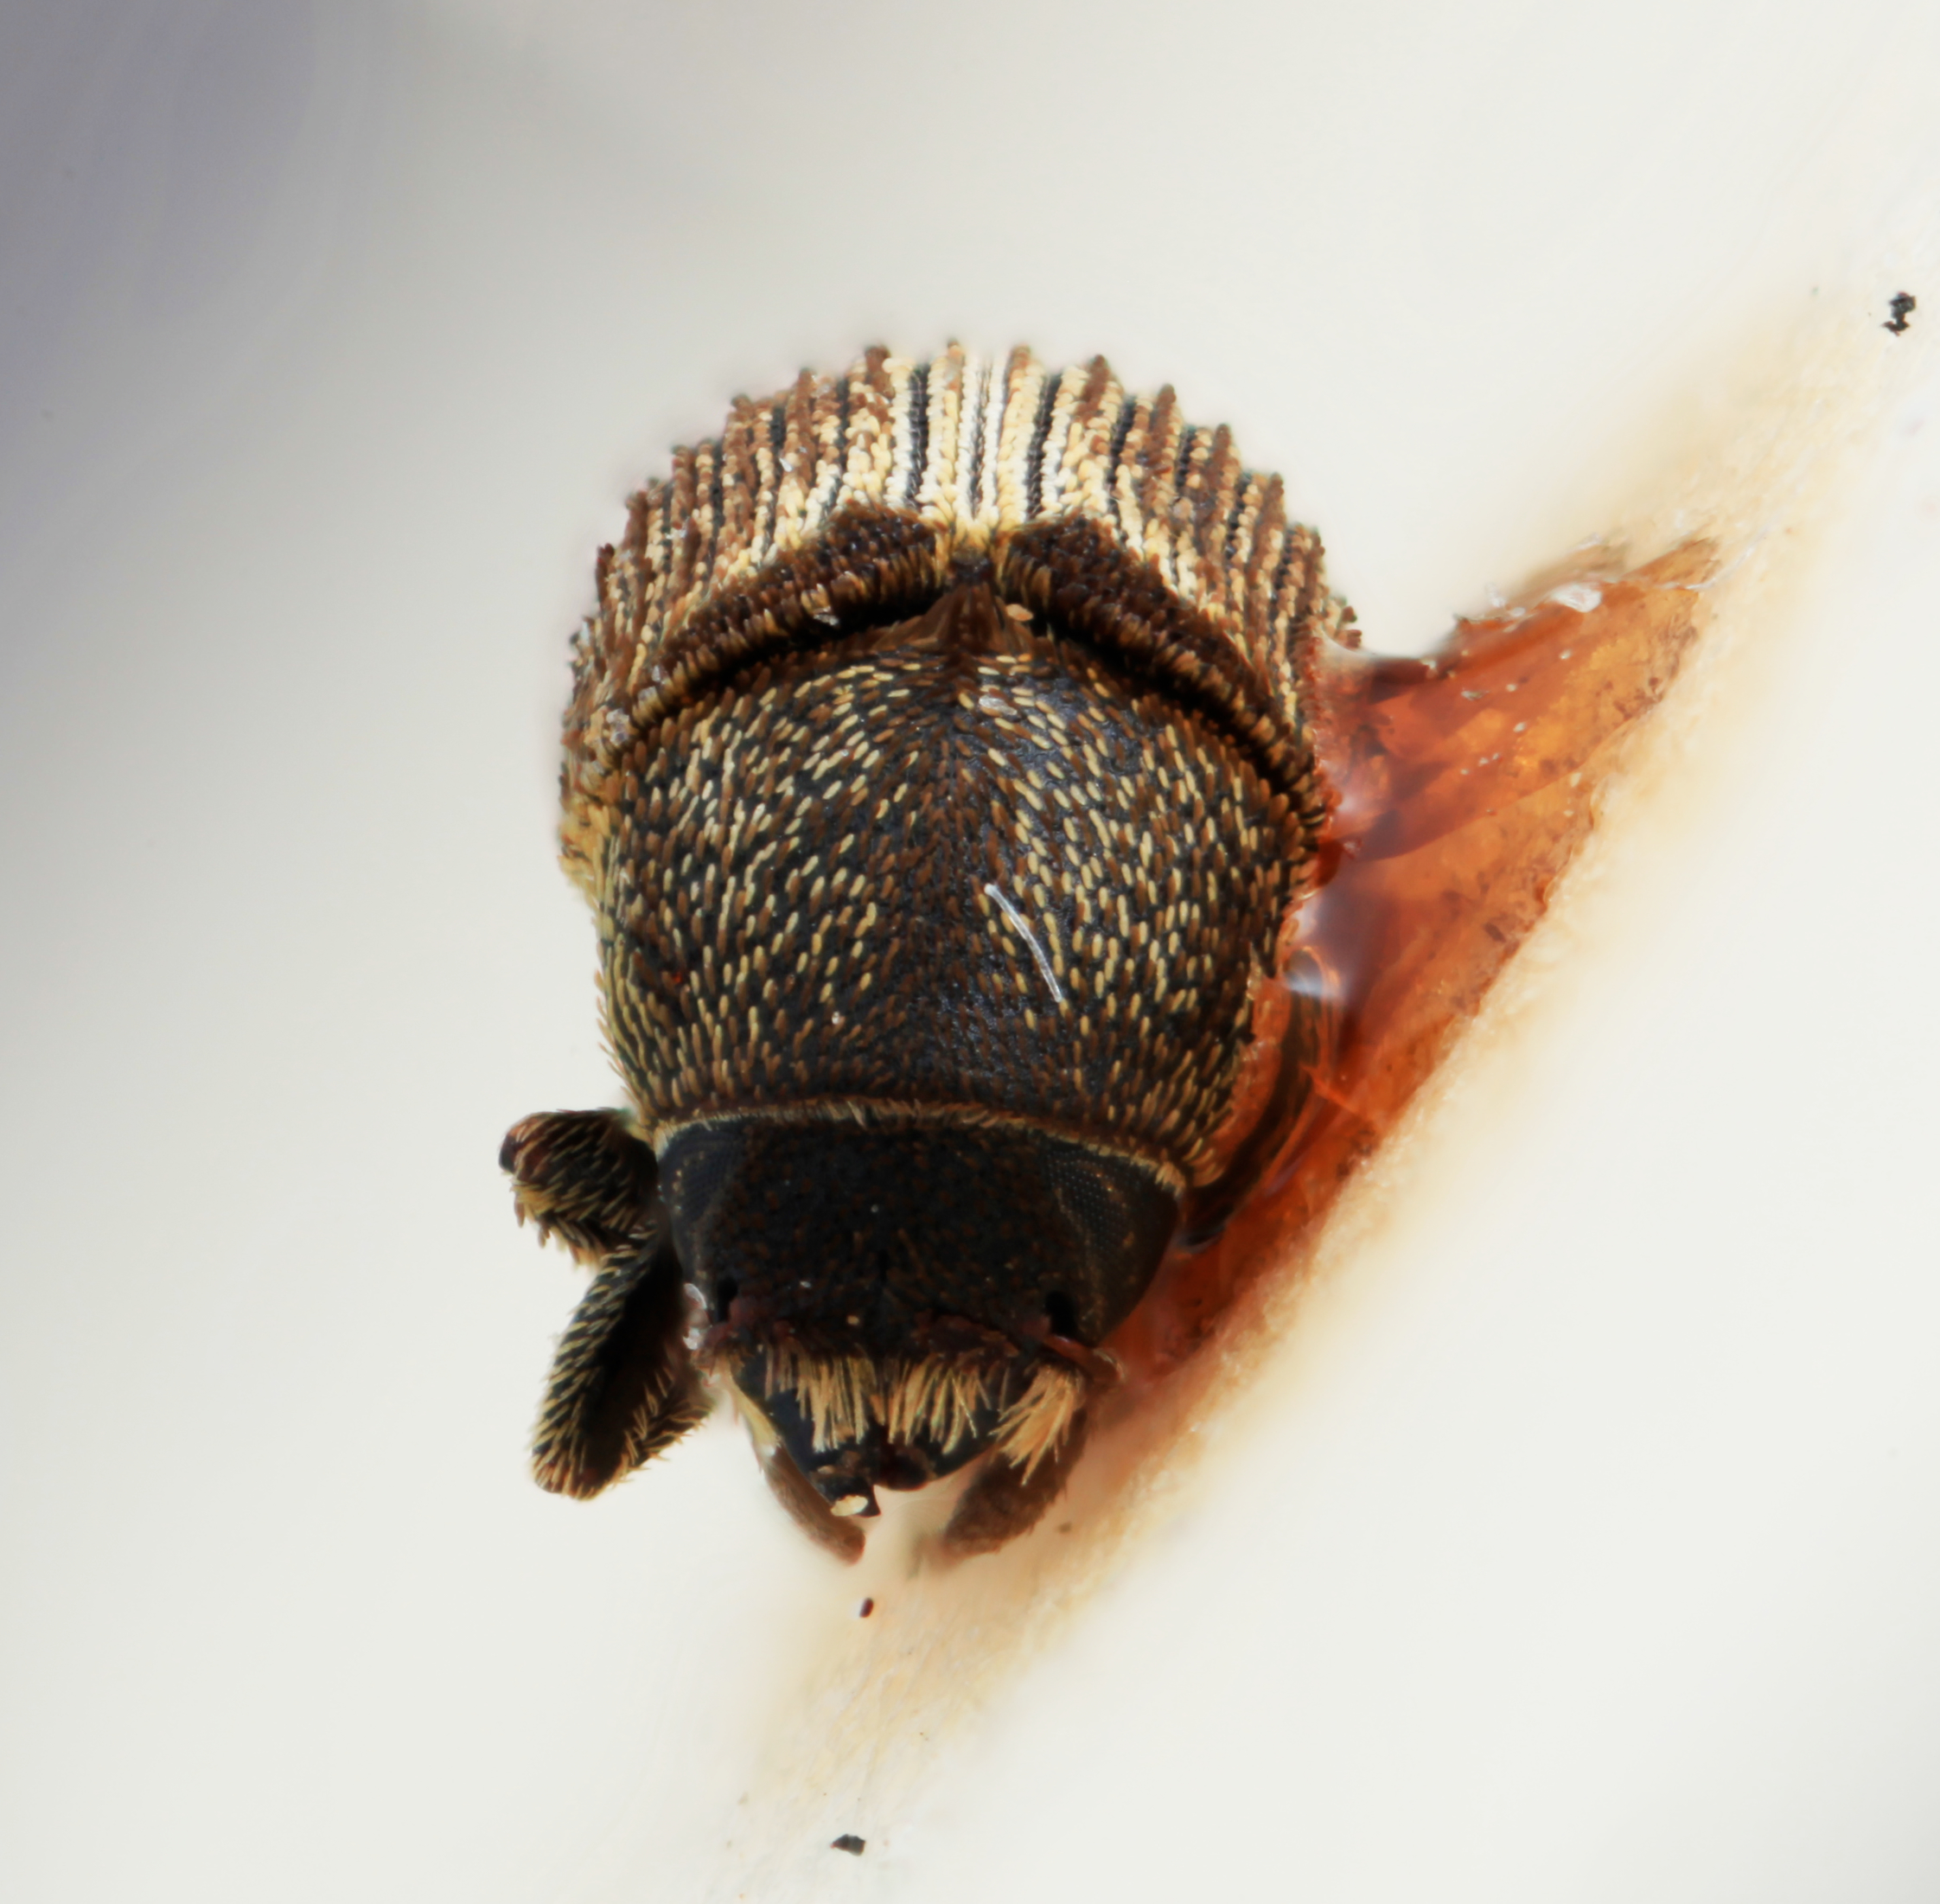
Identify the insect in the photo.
Xylechinus tuberculifer
